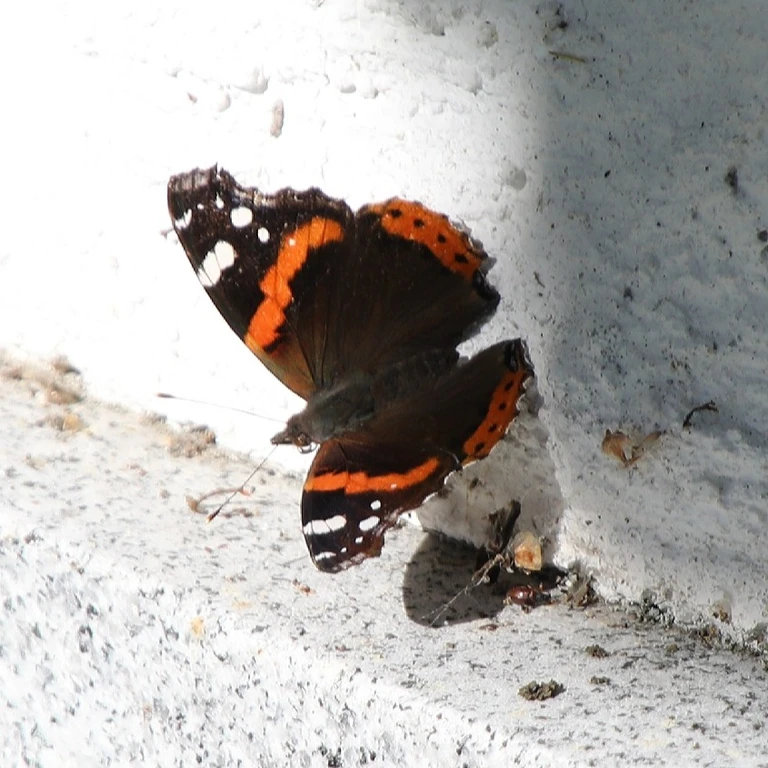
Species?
Vanessa atalanta
